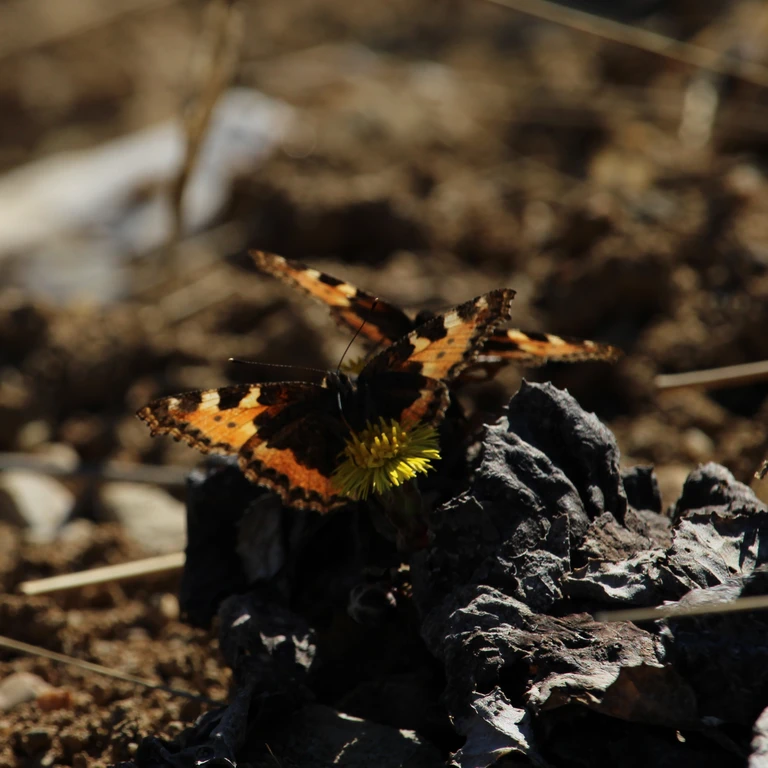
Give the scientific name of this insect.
Aglais urticae
